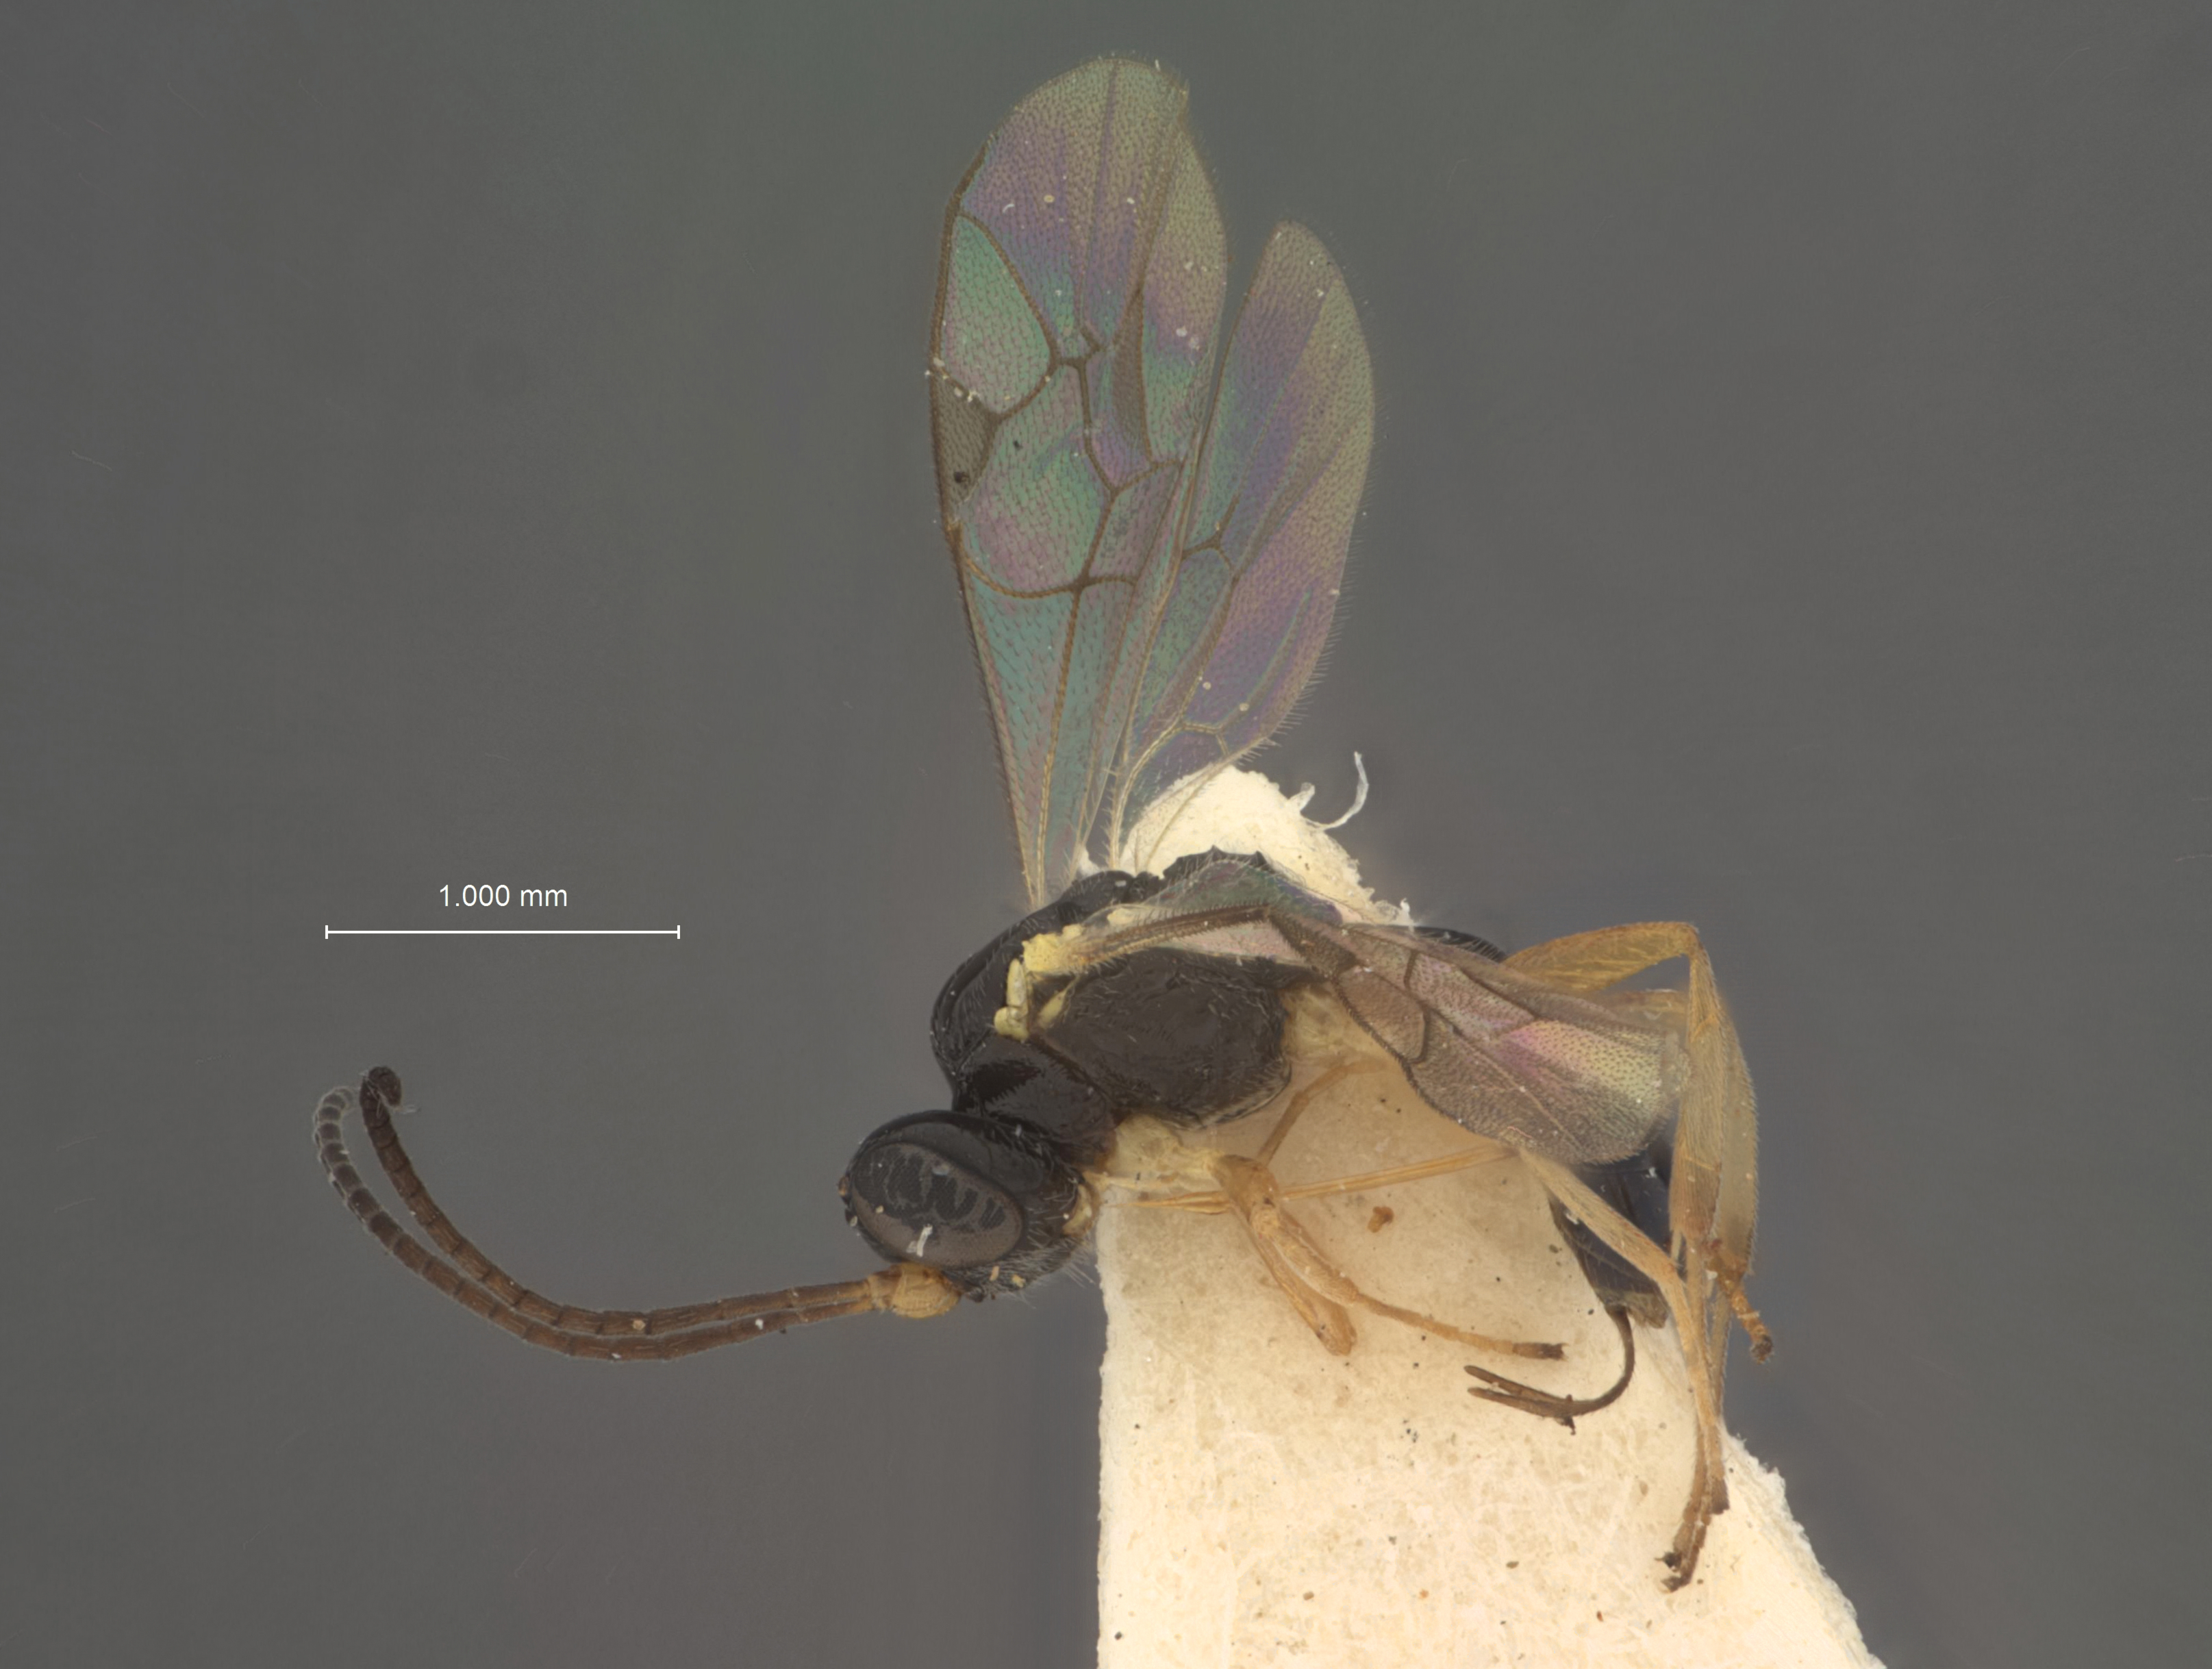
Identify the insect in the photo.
Microtoridea secunda
